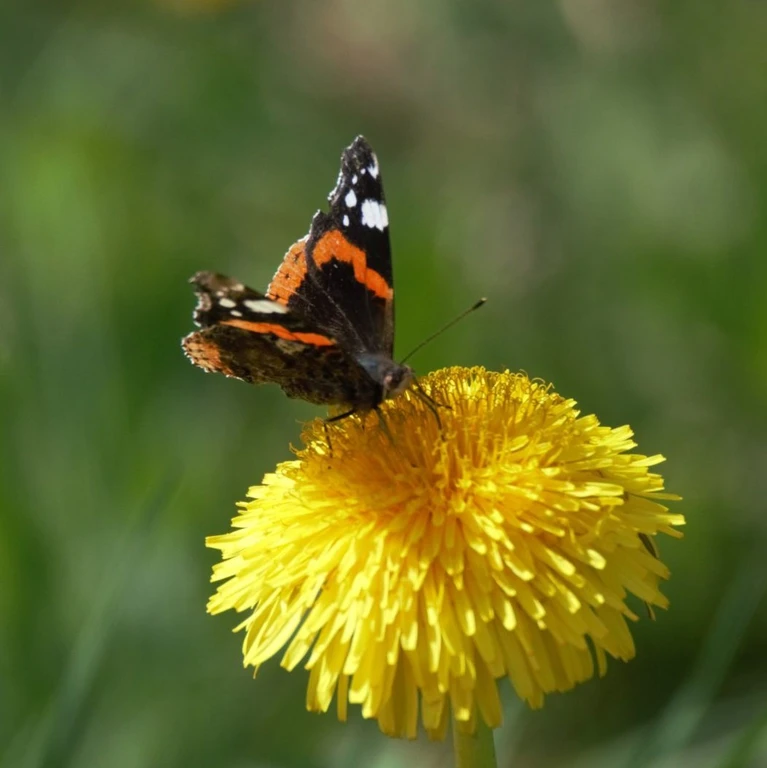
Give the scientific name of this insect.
Vanessa atalanta
